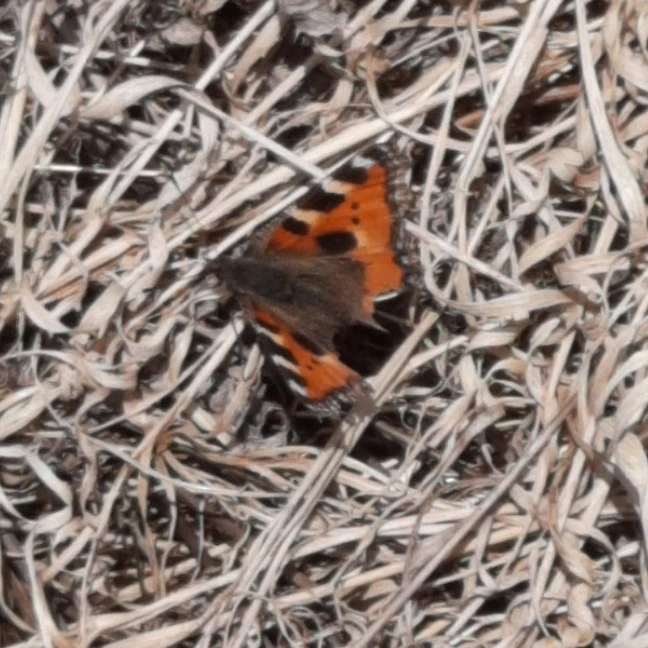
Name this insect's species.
Aglais urticae
